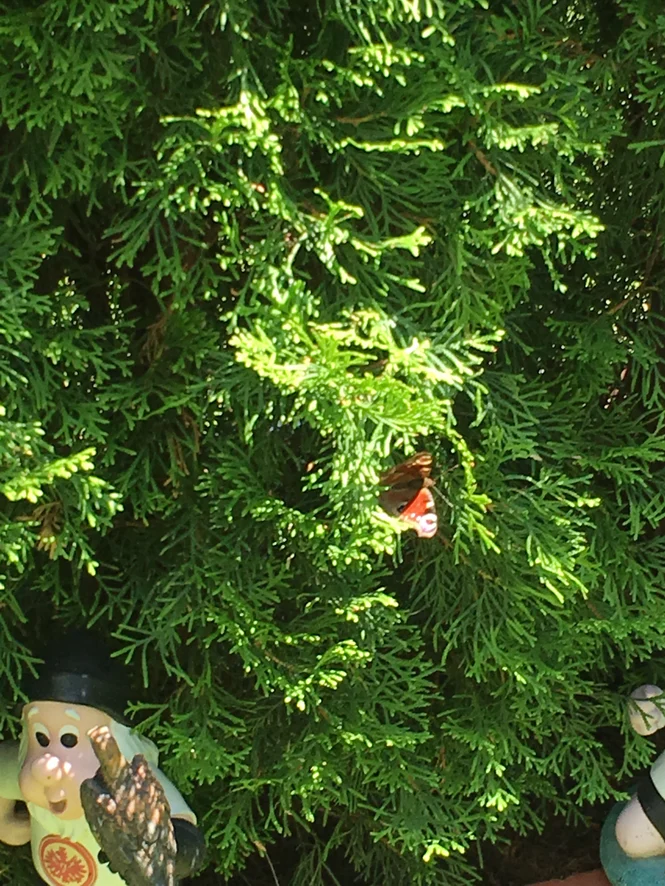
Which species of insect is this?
Aglais io
